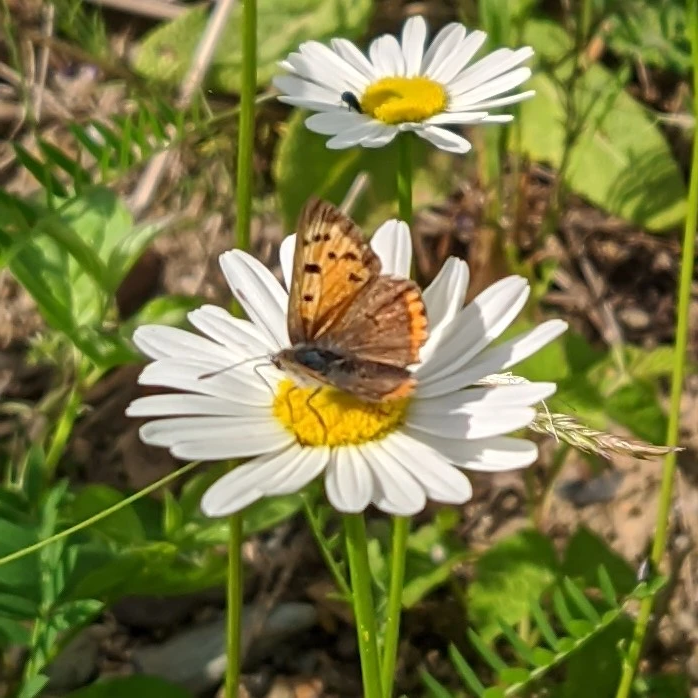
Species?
Lycaena phlaeas
